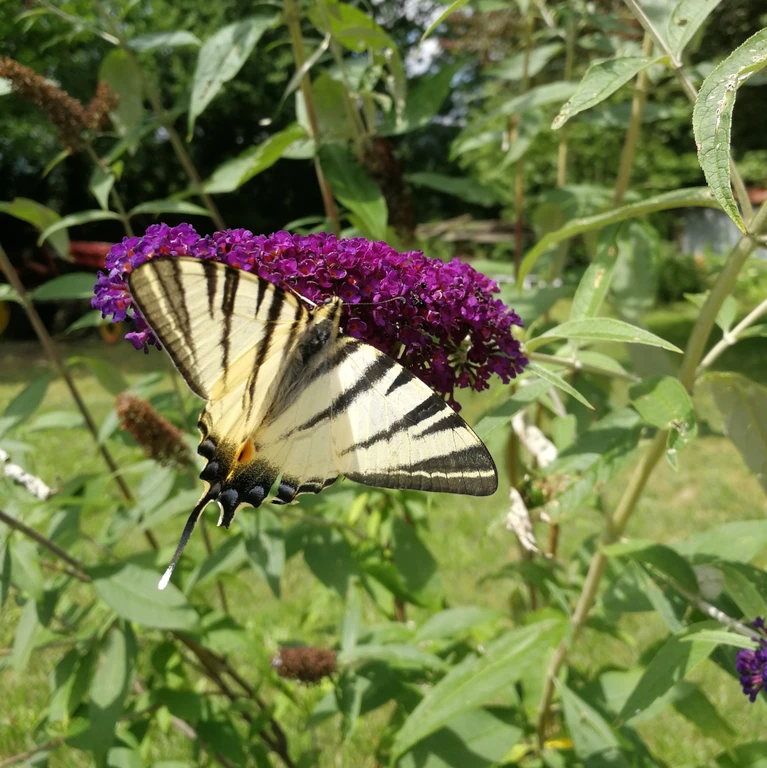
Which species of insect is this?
Iphiclides podalirius
